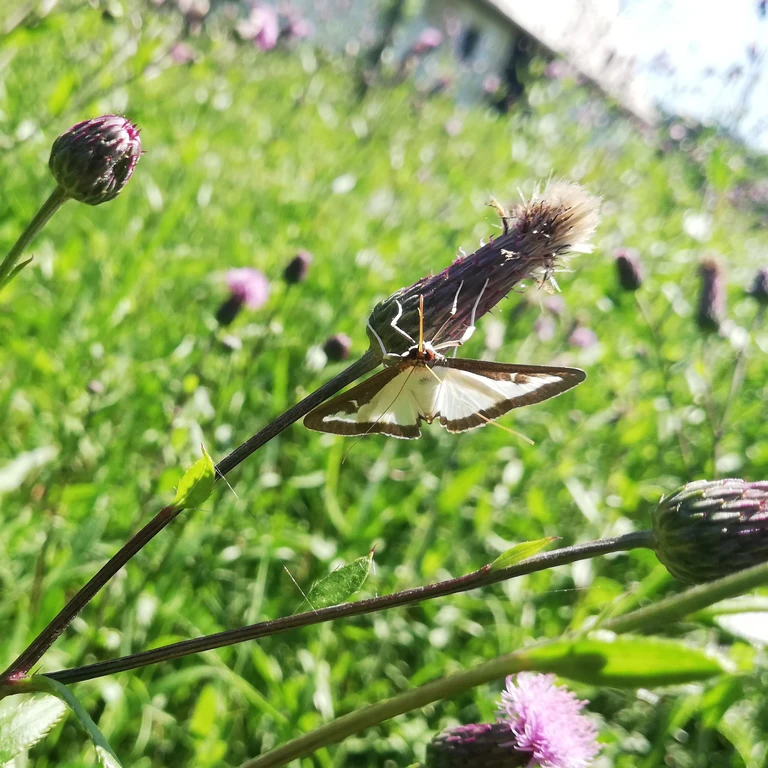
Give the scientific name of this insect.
Cydalima perspectalis
